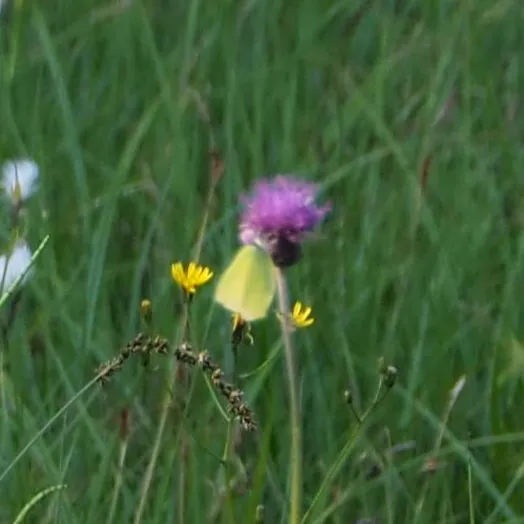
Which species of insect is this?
Gonepteryx rhamni
